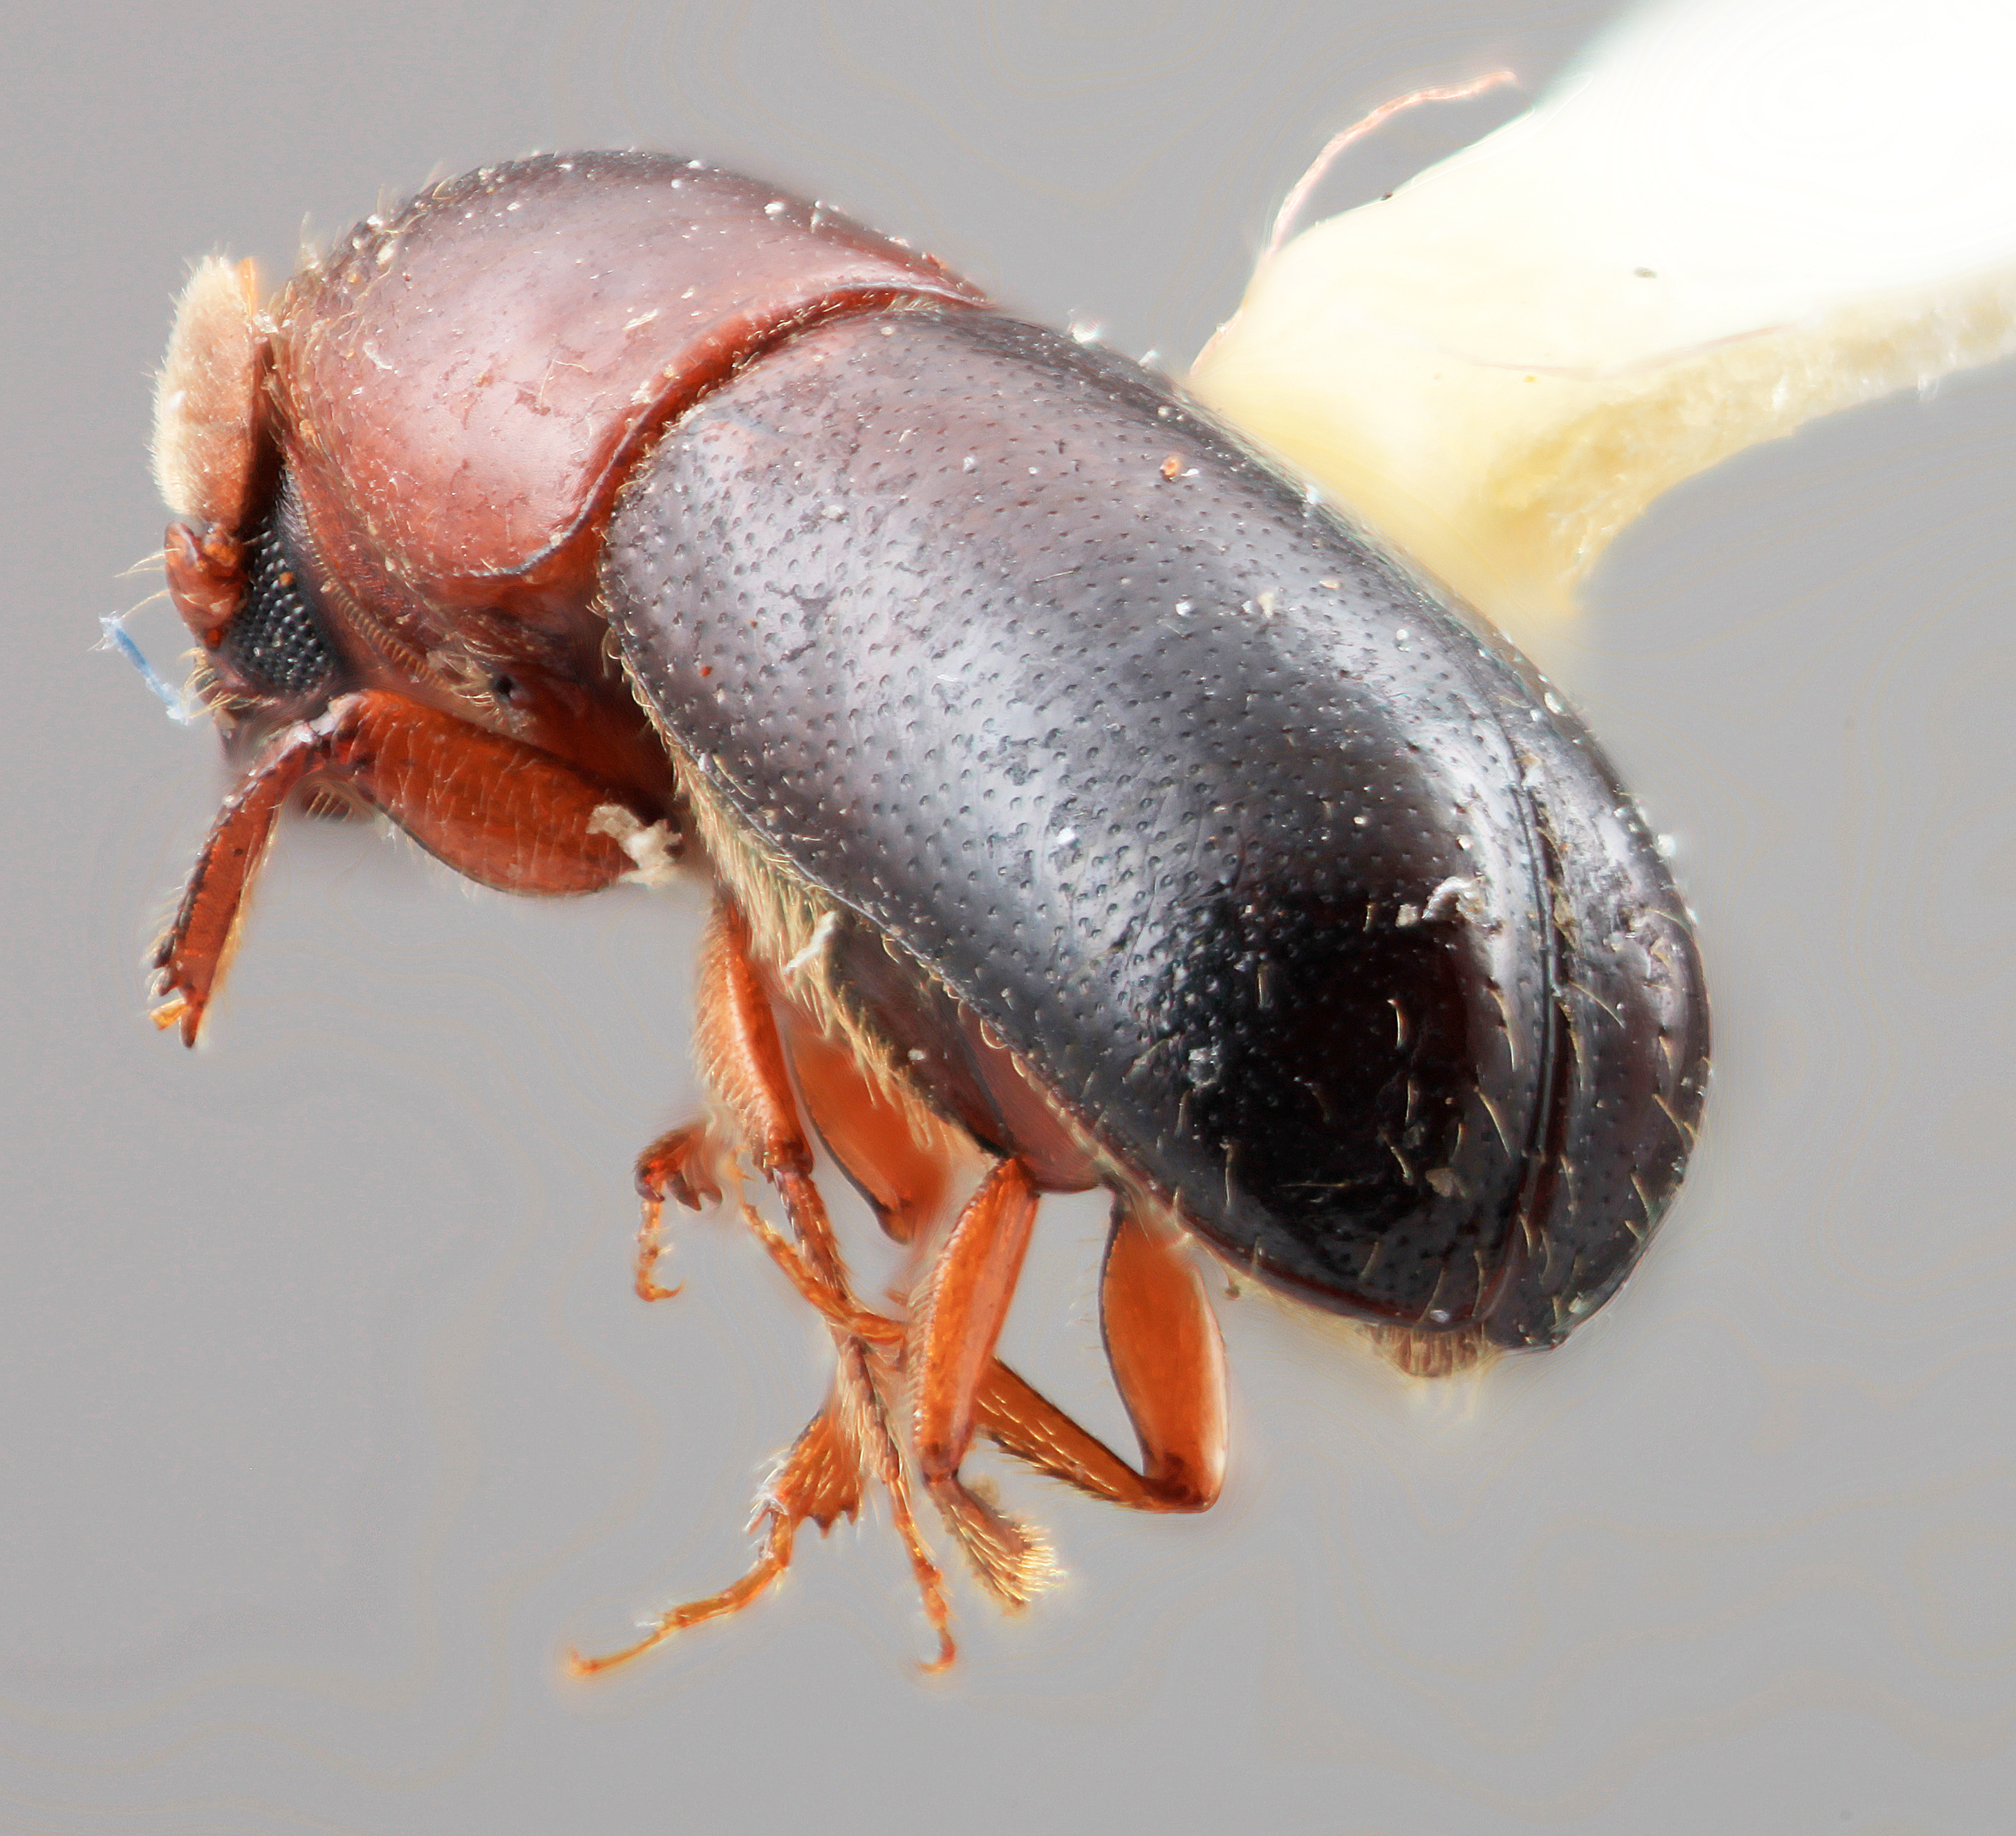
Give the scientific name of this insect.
Corthylus zelus
